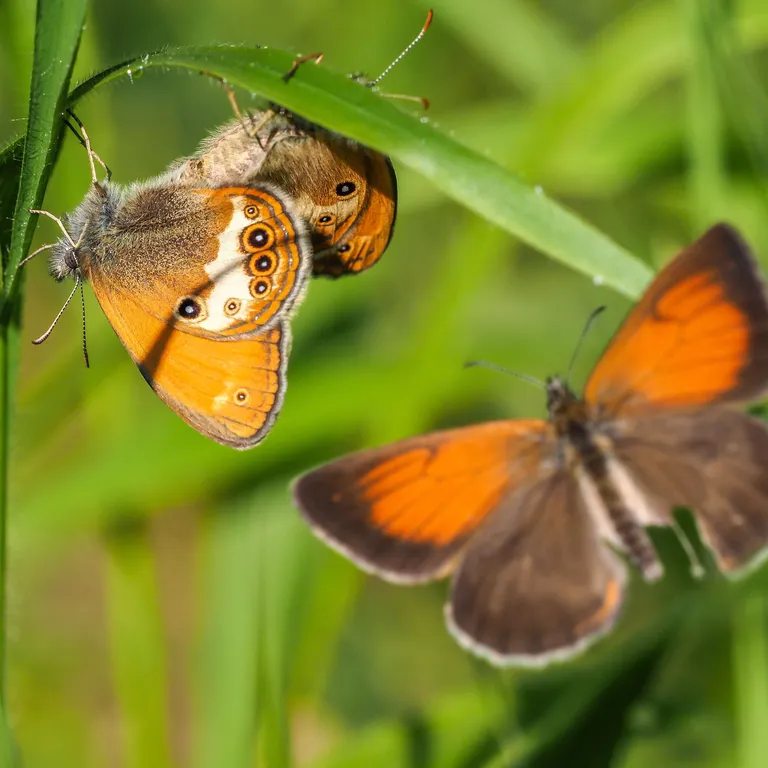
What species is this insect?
Coenonympha arcania
